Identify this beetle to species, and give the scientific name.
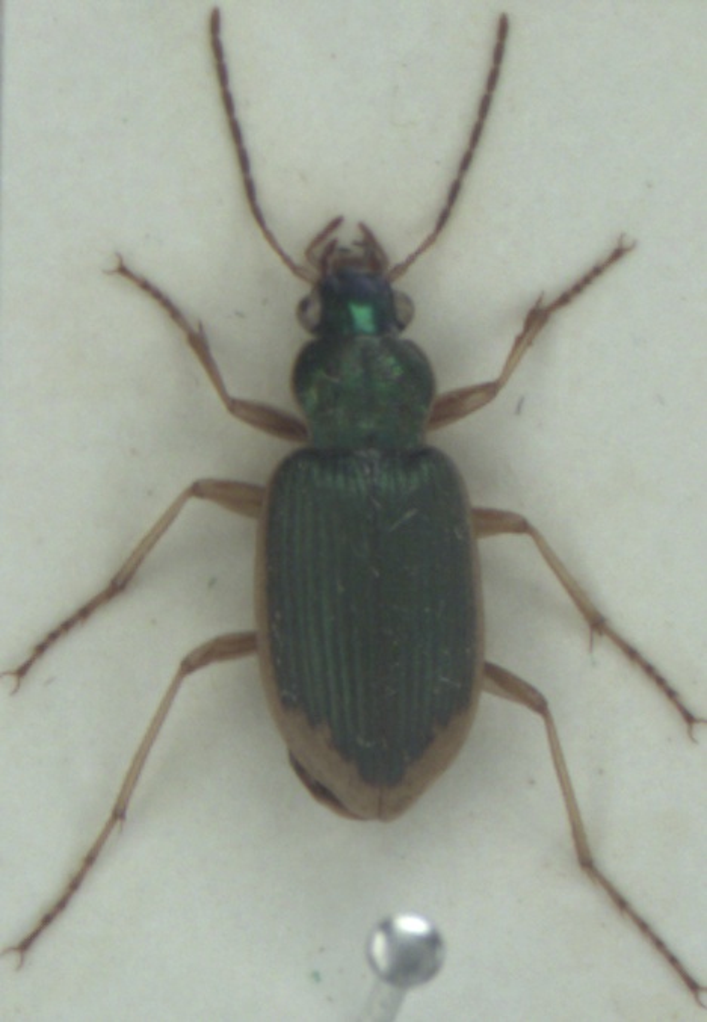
Chlaenius vestitus
